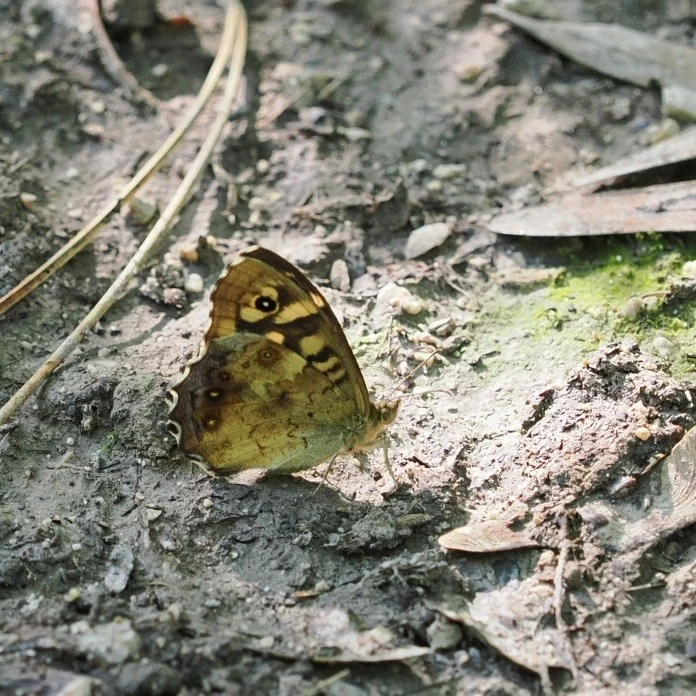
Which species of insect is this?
Pararge aegeria
